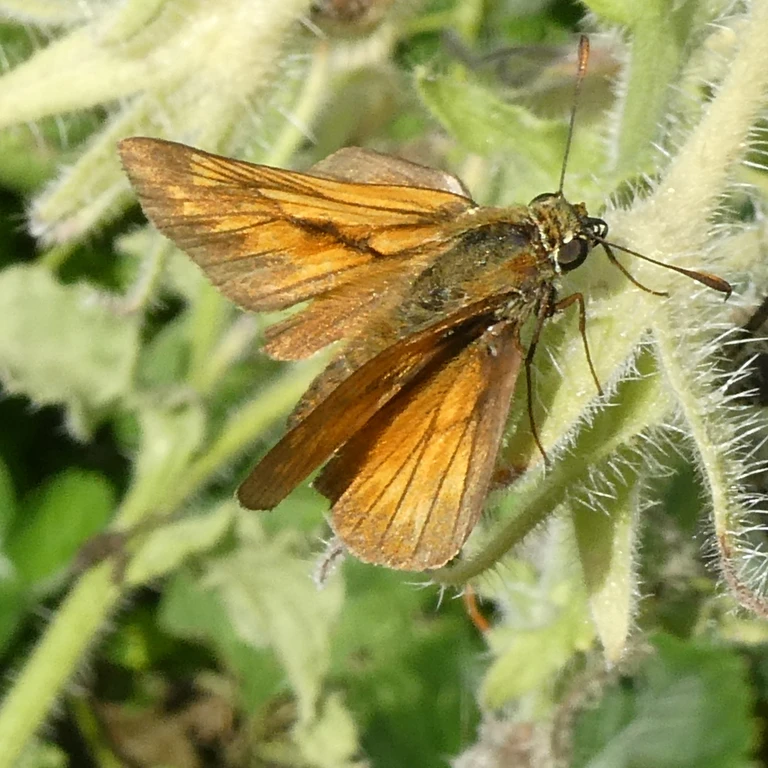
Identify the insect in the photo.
Ochlodes sylvanus (also Ochlodes venata)
